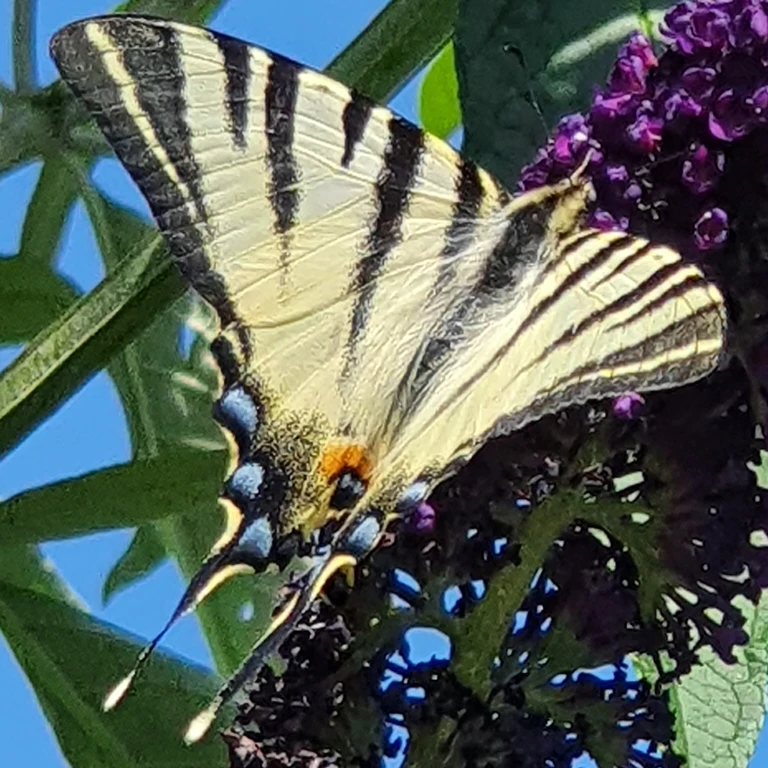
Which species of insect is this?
Iphiclides podalirius
